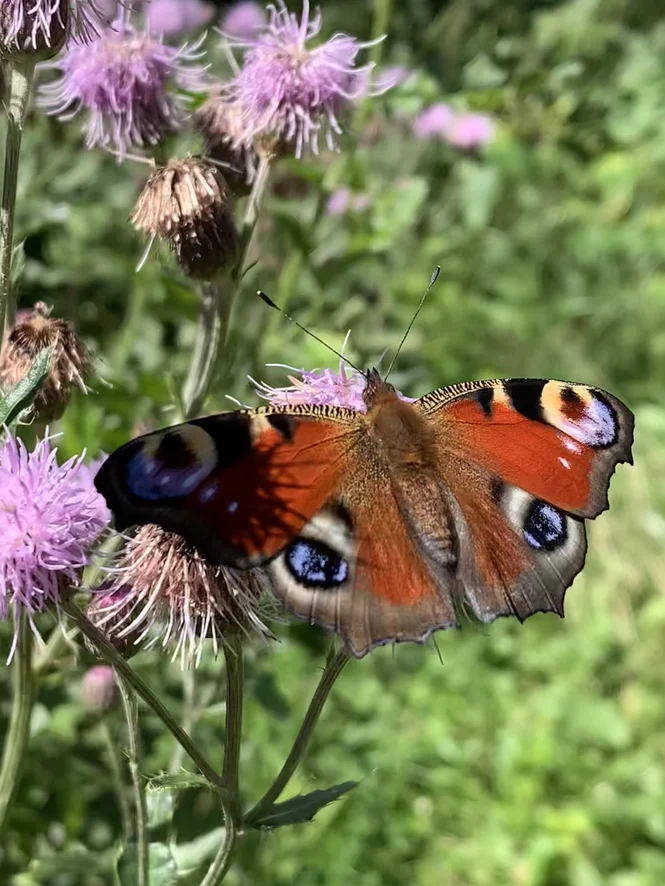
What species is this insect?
Aglais io
